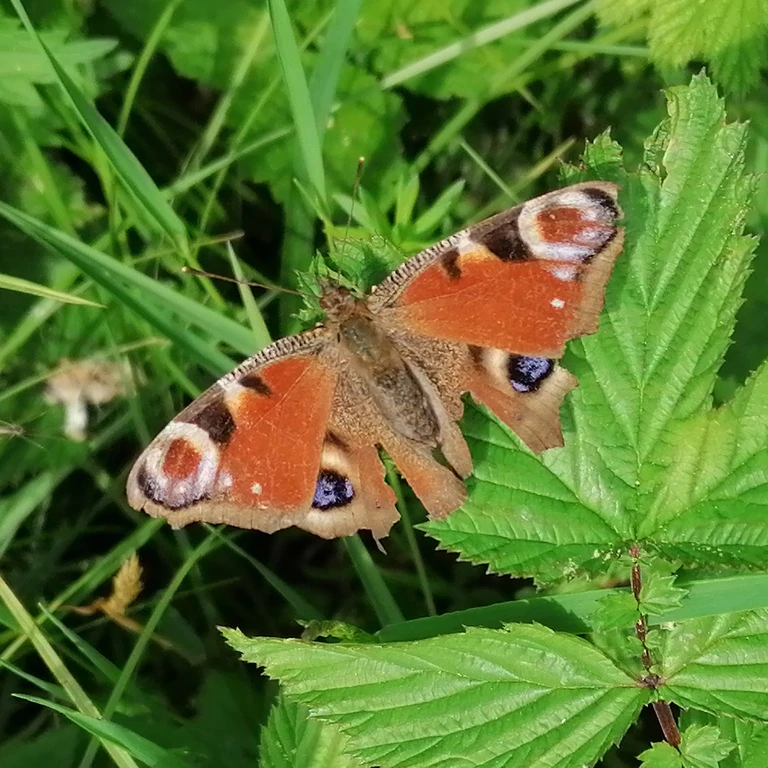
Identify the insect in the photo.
Aglais io
